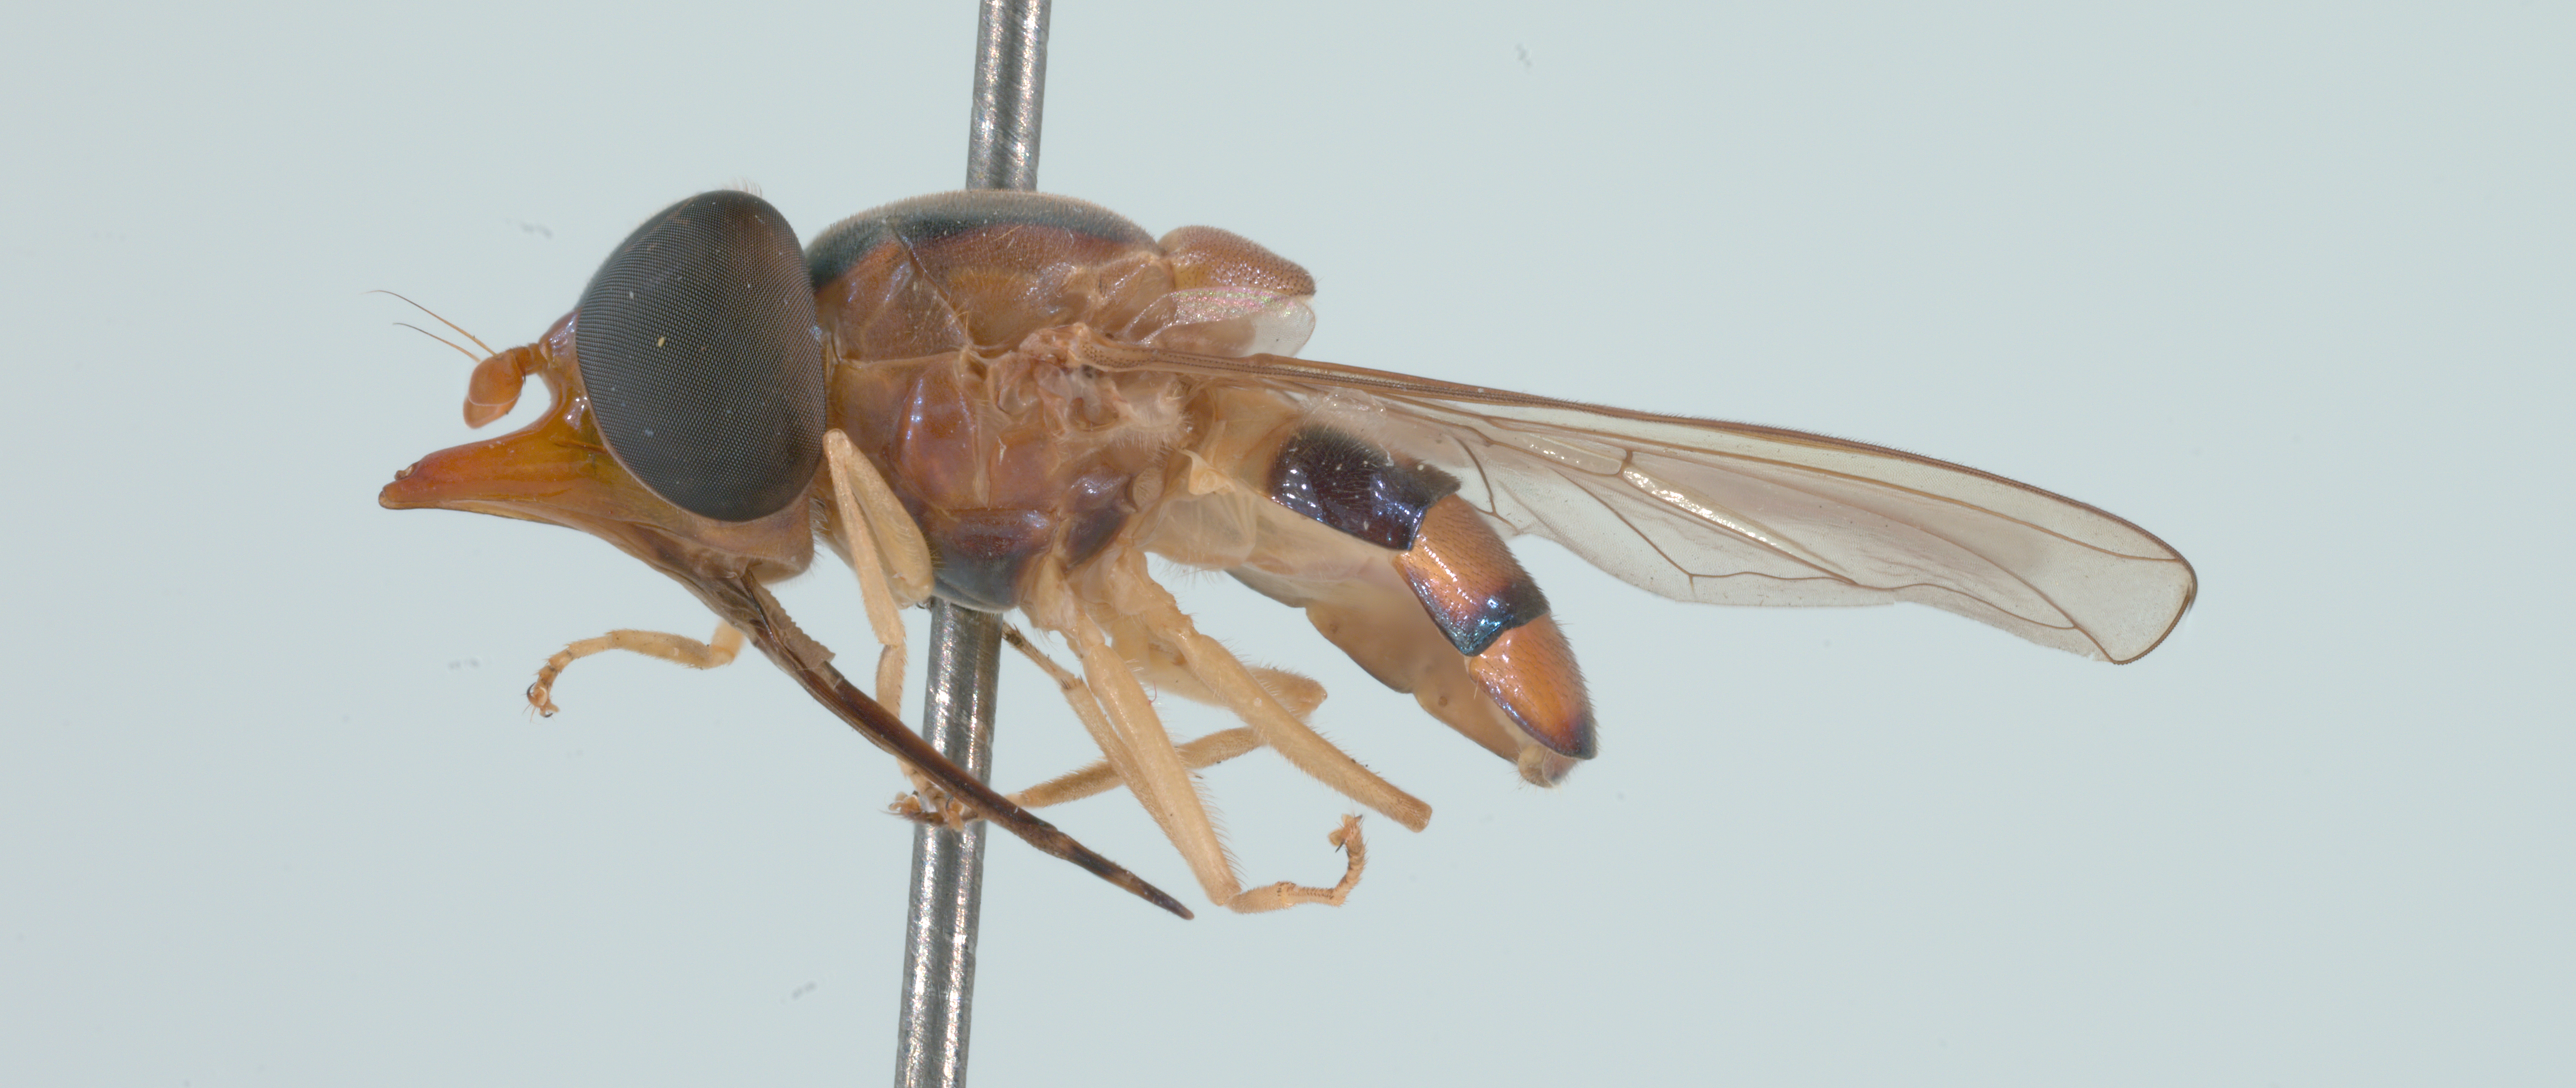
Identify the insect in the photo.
Rhingia pellucens
